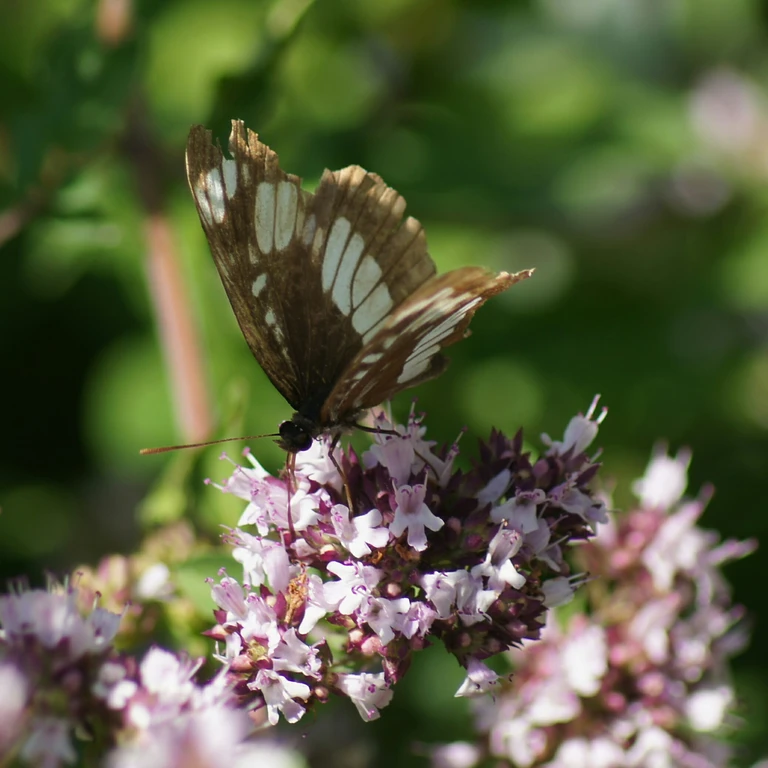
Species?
Neptis rivularis
